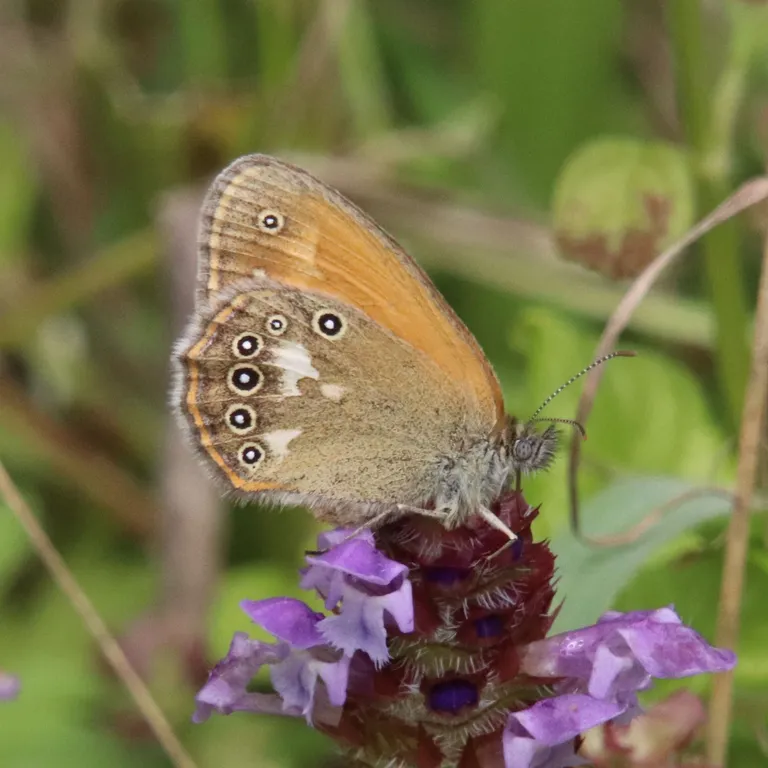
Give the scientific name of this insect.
Coenonympha glycerion (also Coenonympha iphis)
